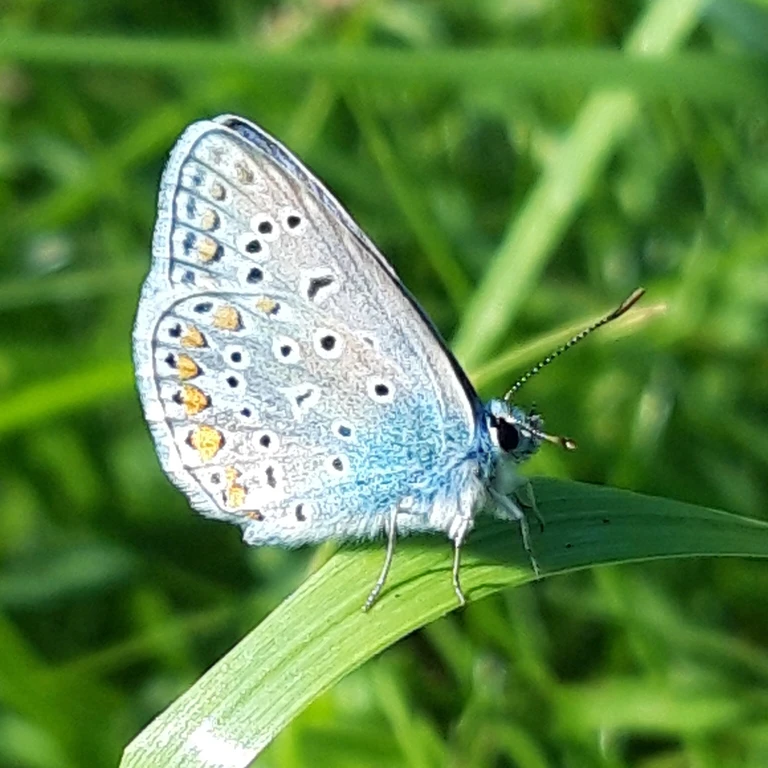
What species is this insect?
Polyommatus icarus
